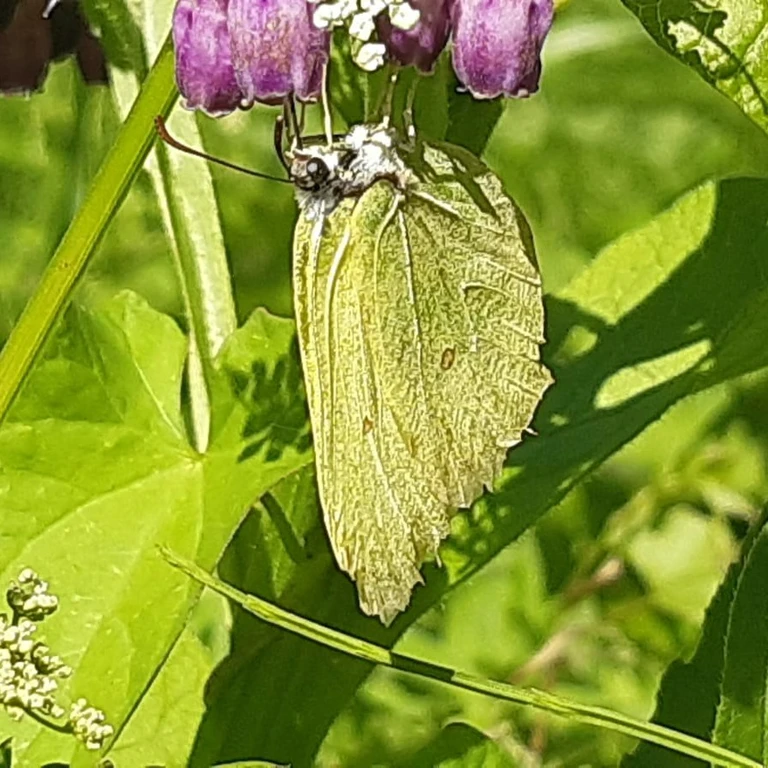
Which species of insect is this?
Gonepteryx rhamni
